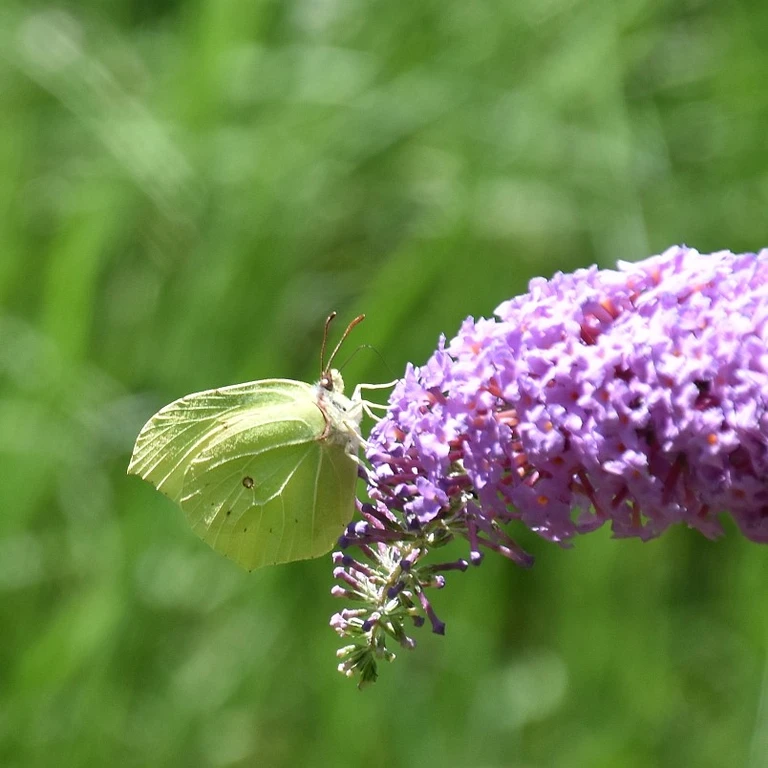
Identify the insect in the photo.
Gonepteryx rhamni
